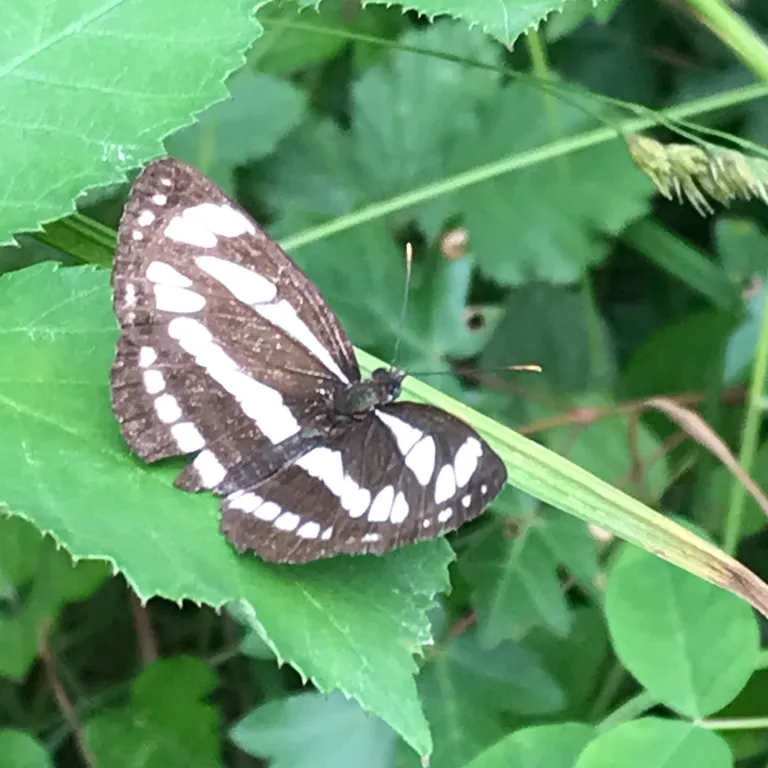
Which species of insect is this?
Neptis sappho
